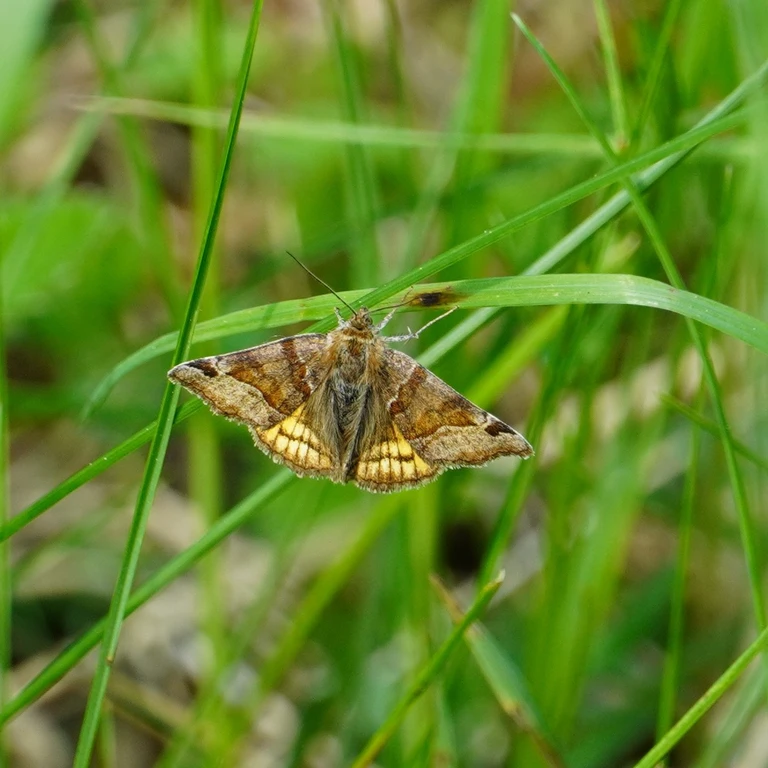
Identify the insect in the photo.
Euclidia glyphica
